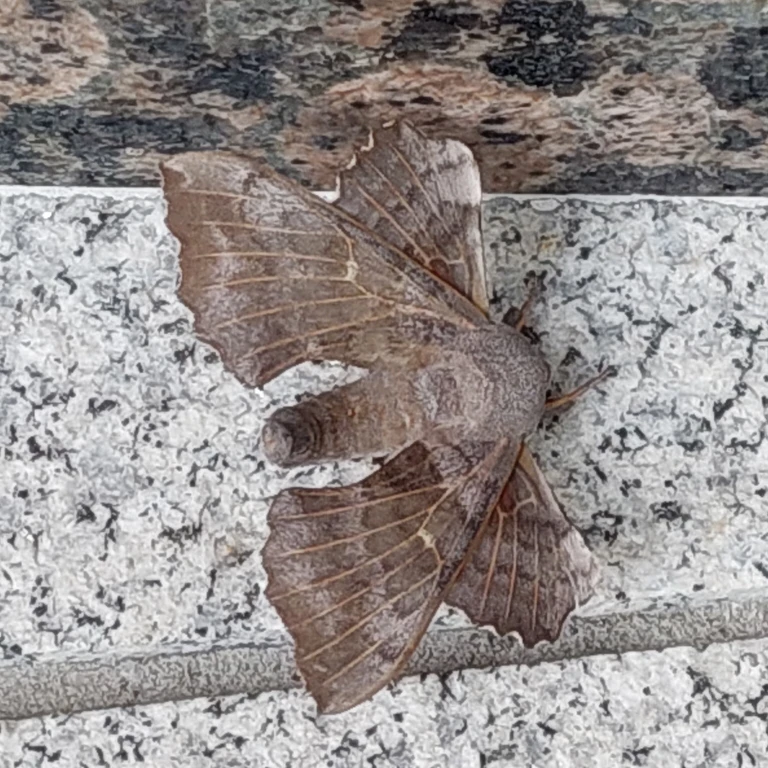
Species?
Laothoe populi
